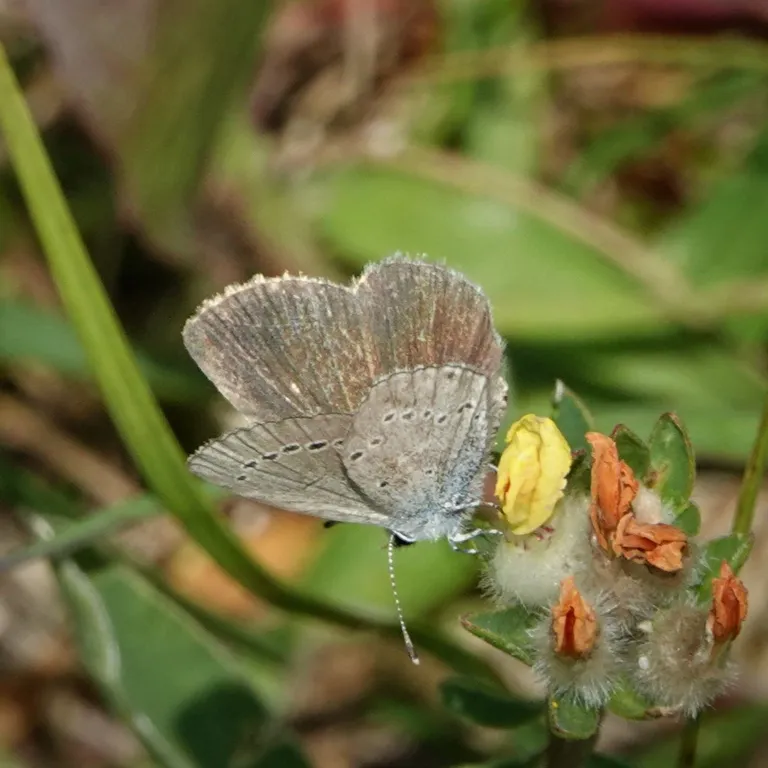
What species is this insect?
Cupido minimus
